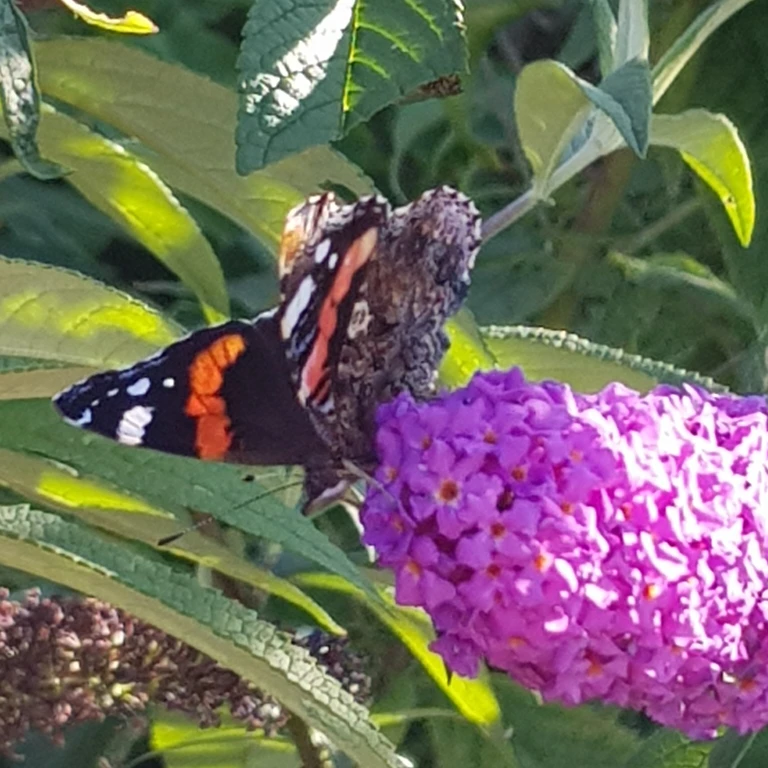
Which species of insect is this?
Vanessa atalanta
